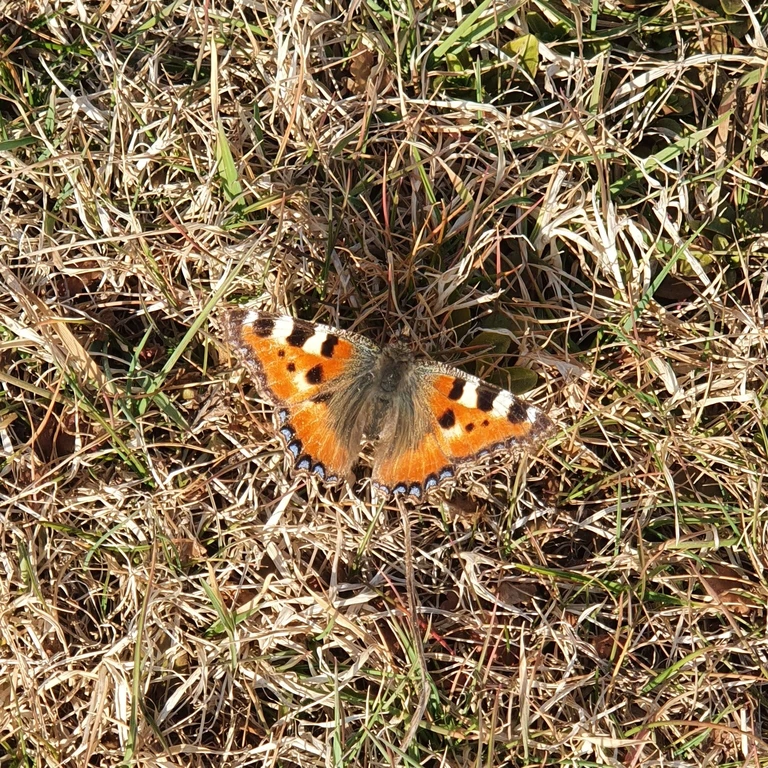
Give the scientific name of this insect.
Aglais urticae
